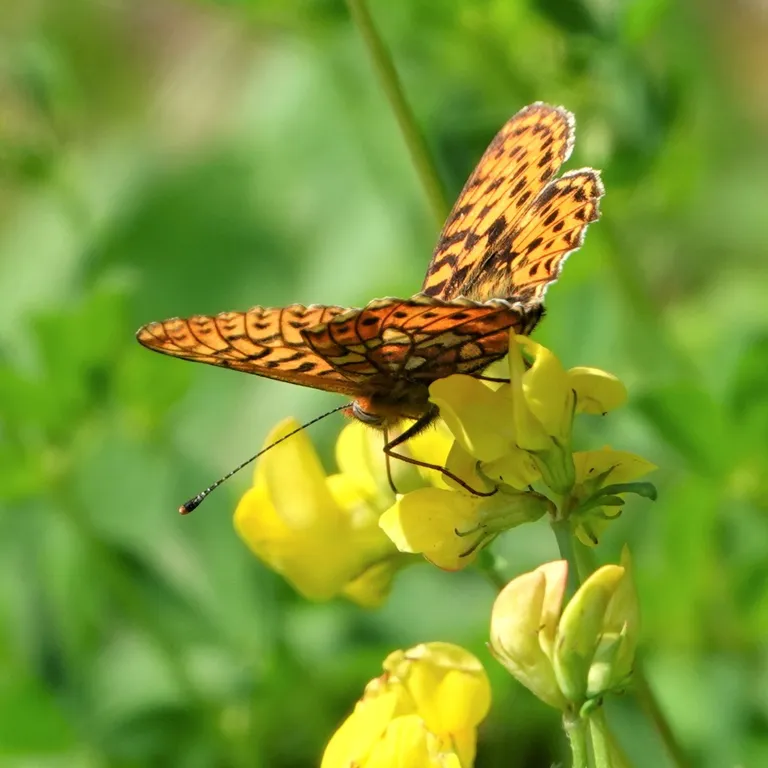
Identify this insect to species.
Boloria euphrosyne (also Clossiana euphrosyne)
